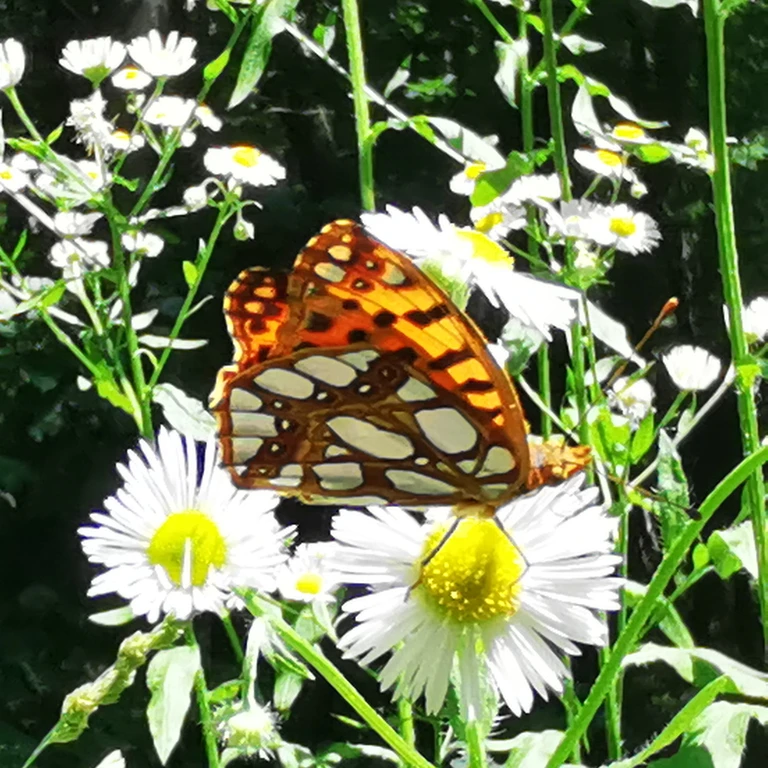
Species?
Issoria lathonia
